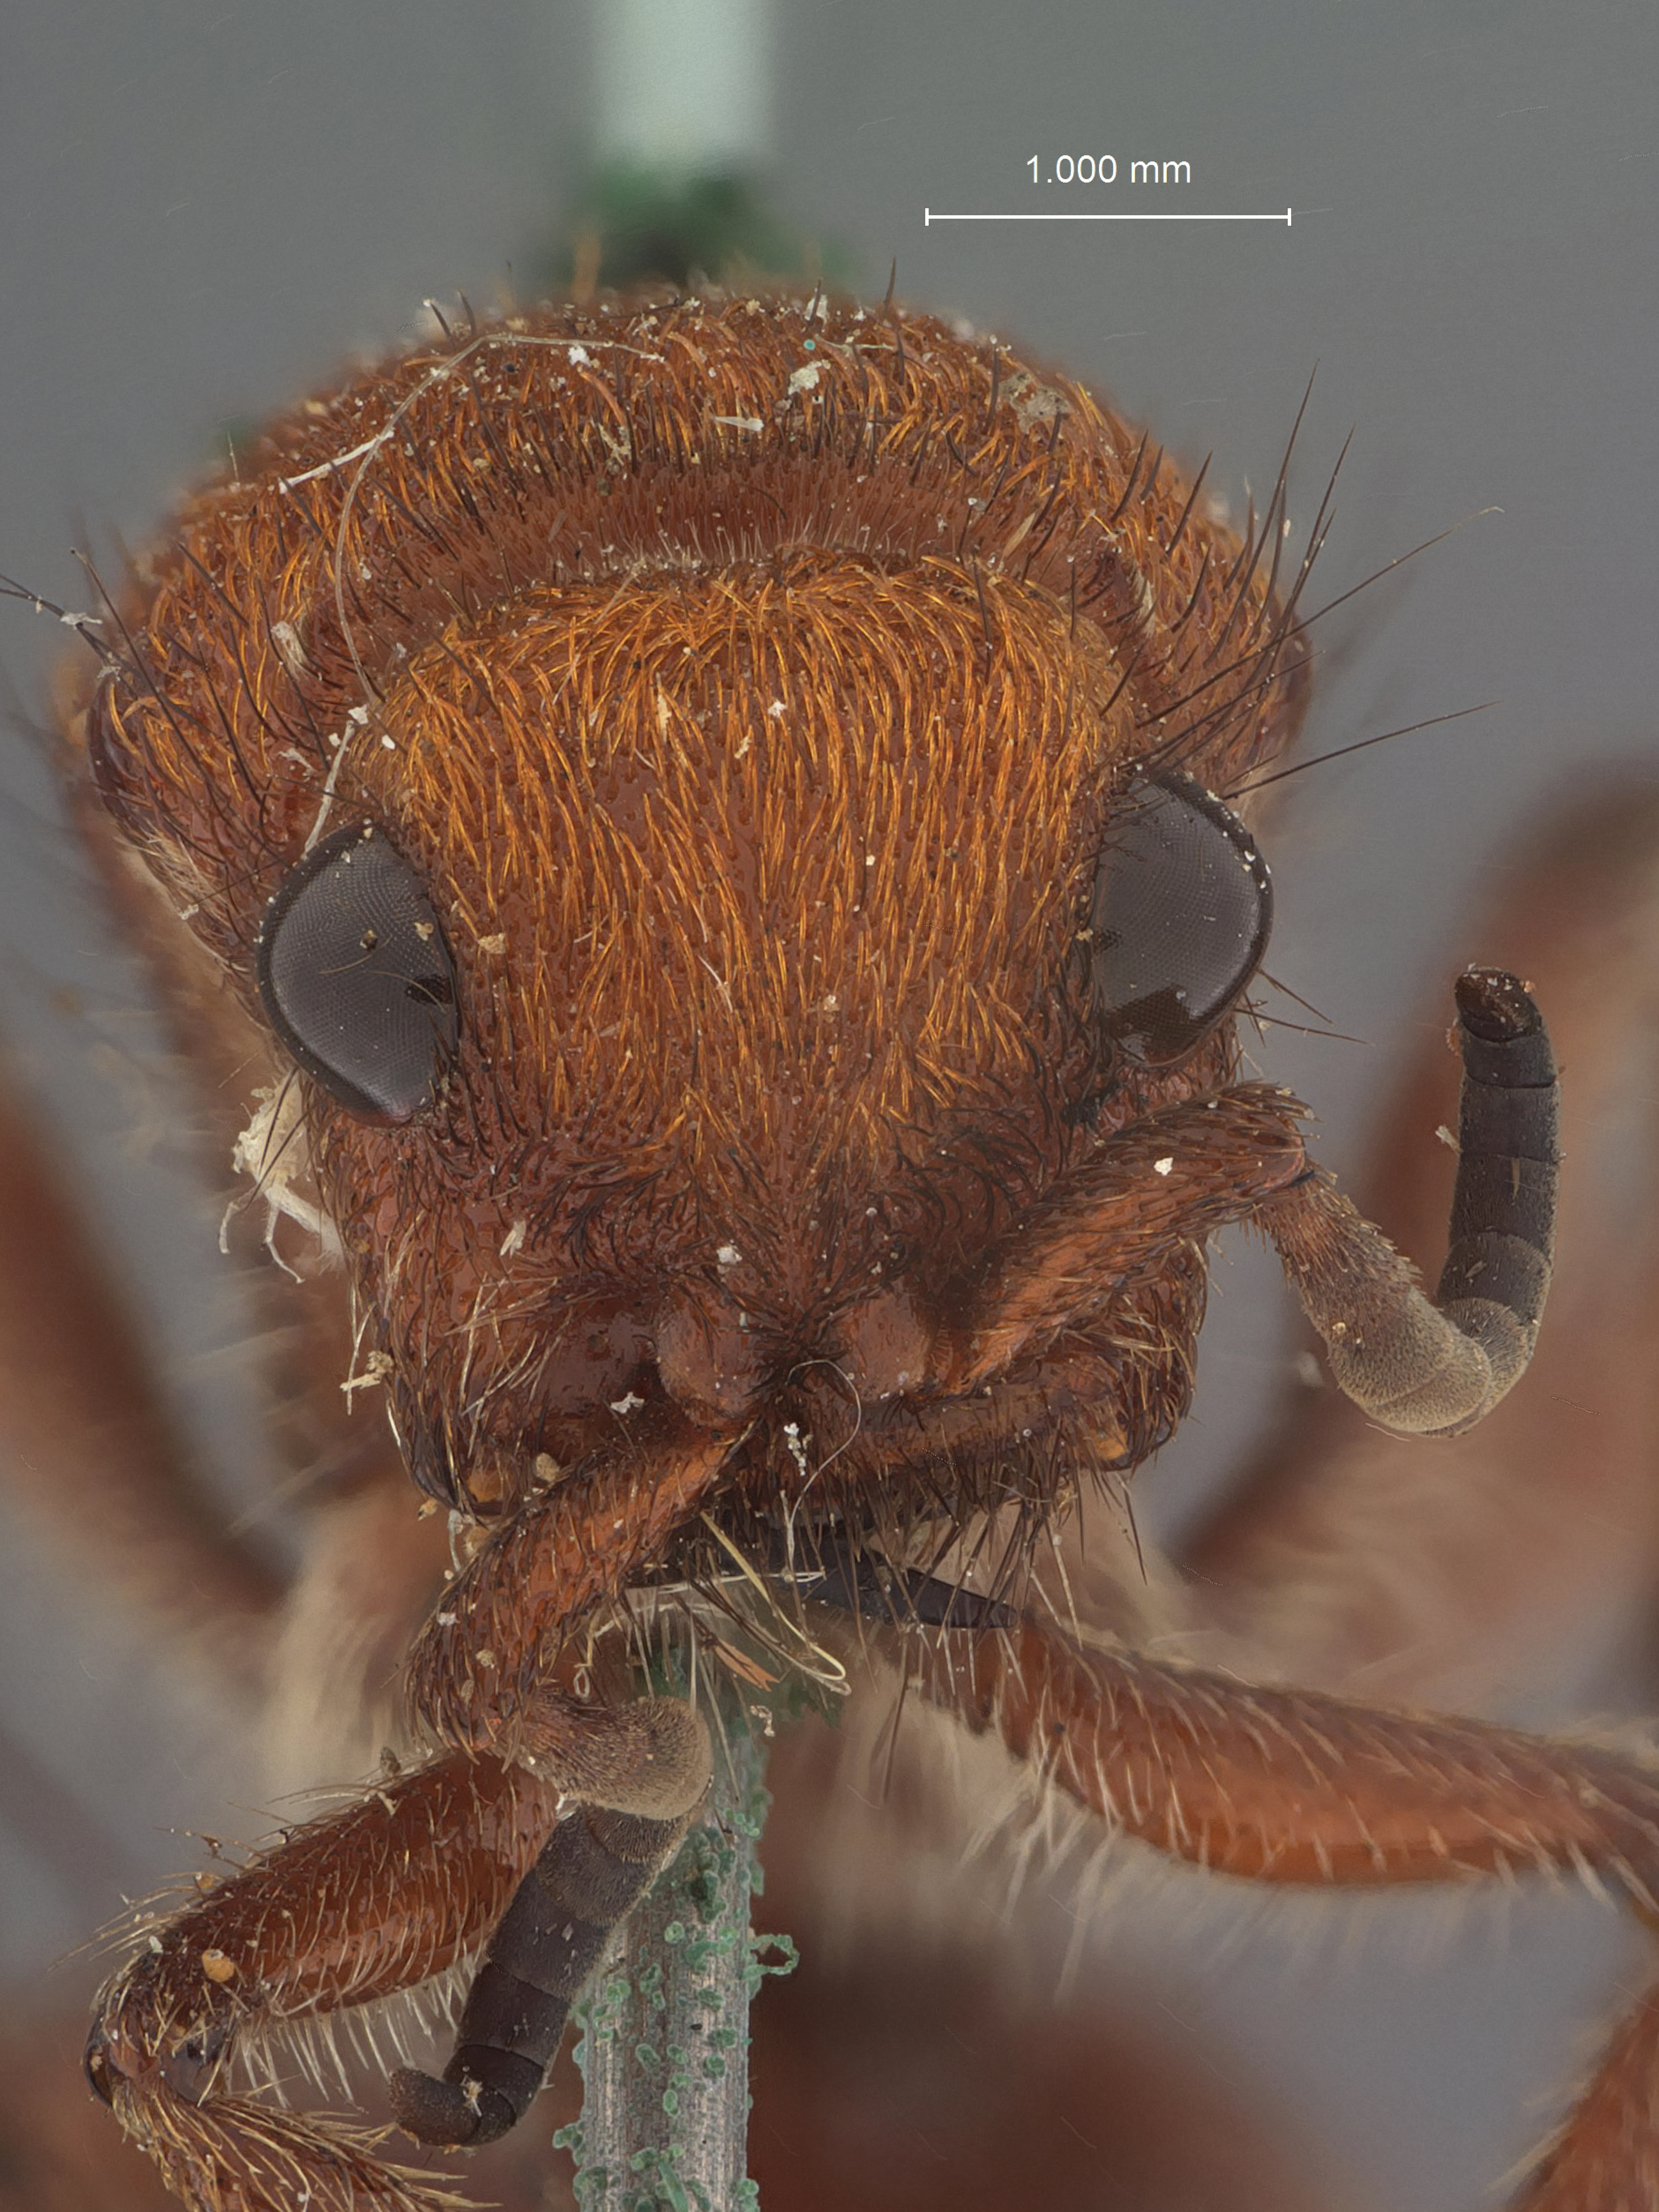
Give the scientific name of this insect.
Dasymutilla ferrugata
